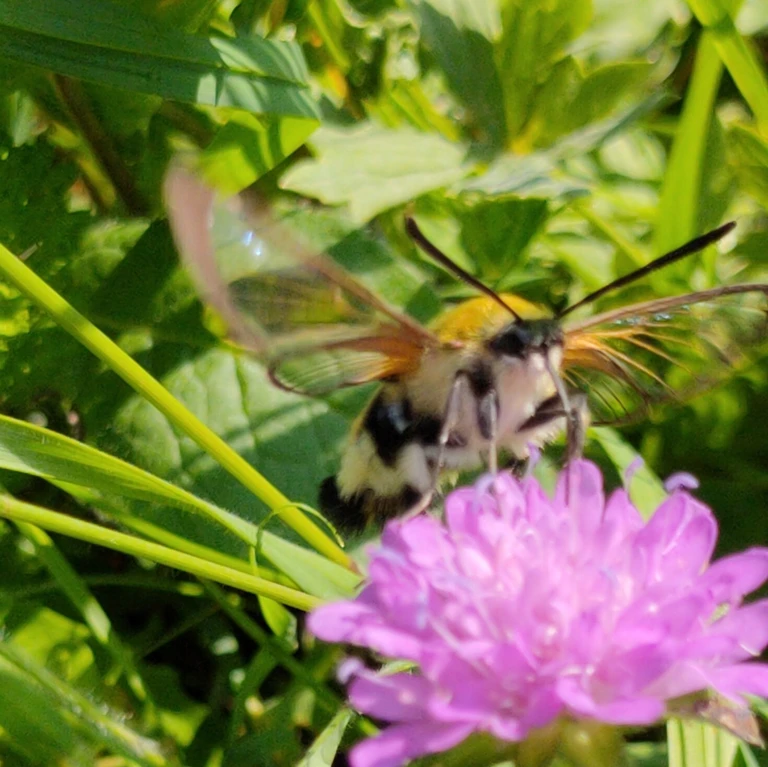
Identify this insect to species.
Hemaris fuciformis
